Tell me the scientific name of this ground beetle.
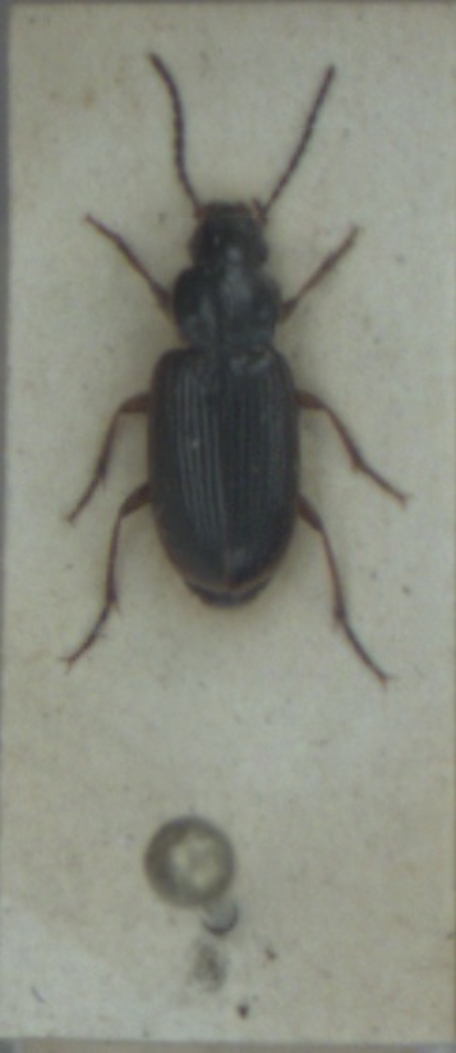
Stenolophus mixtus
